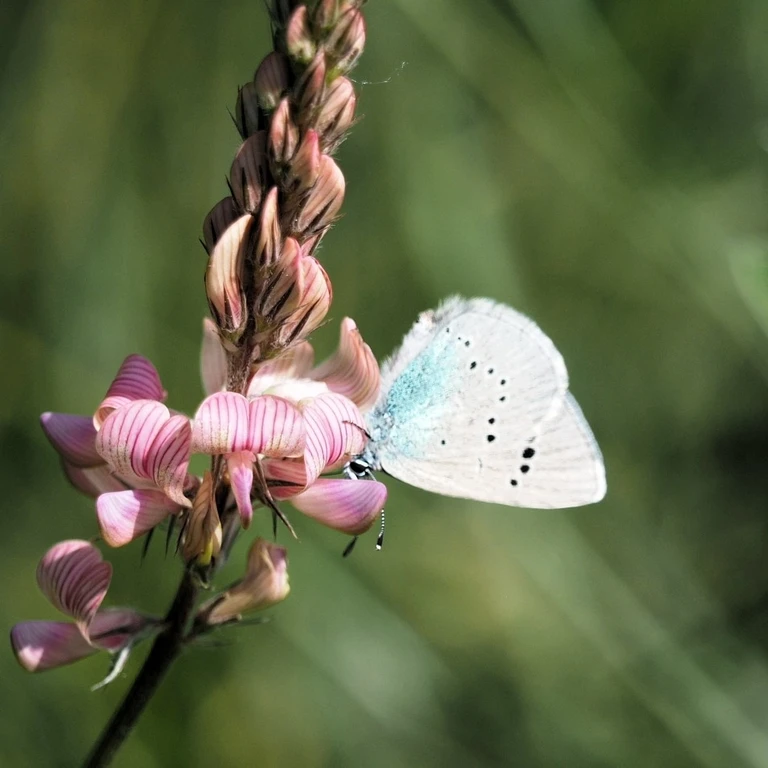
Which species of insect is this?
Glaucopsyche alexis
